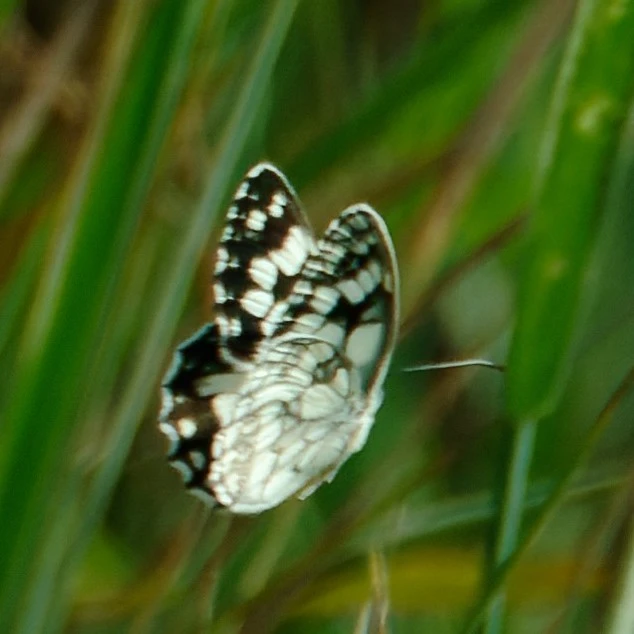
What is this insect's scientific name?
Melanargia galathea
